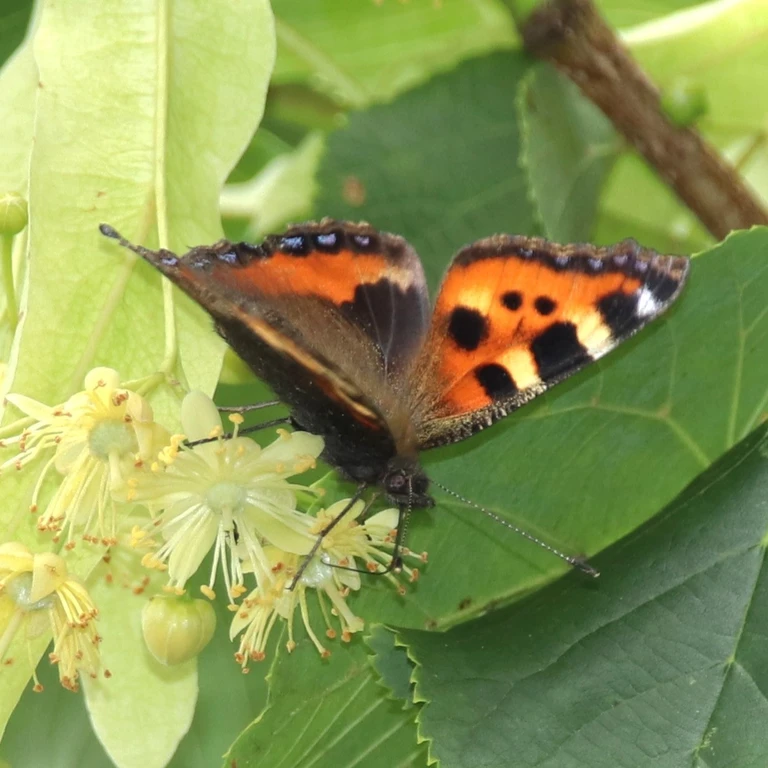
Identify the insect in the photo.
Aglais urticae
